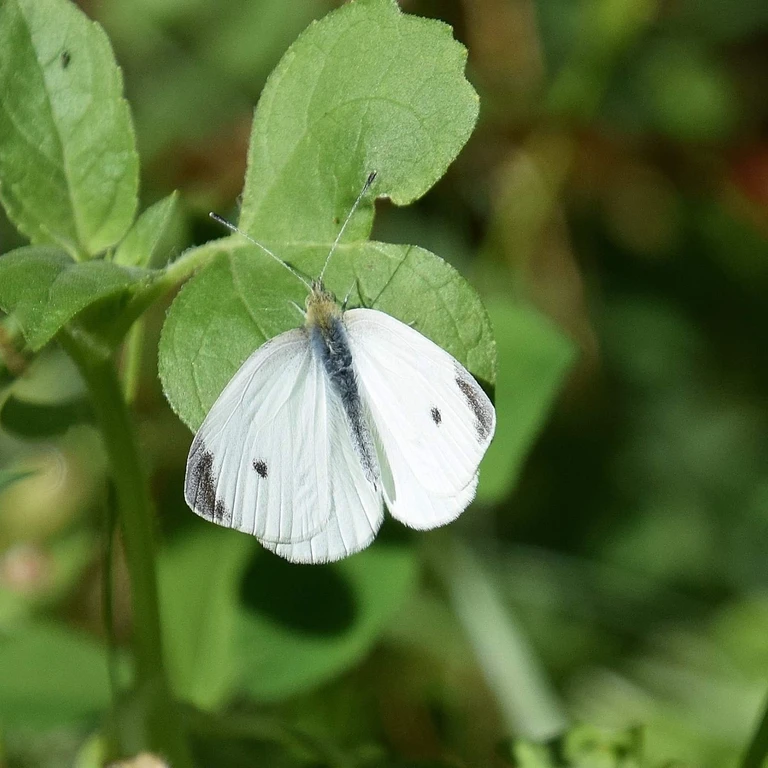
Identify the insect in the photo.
Pieris rapae
